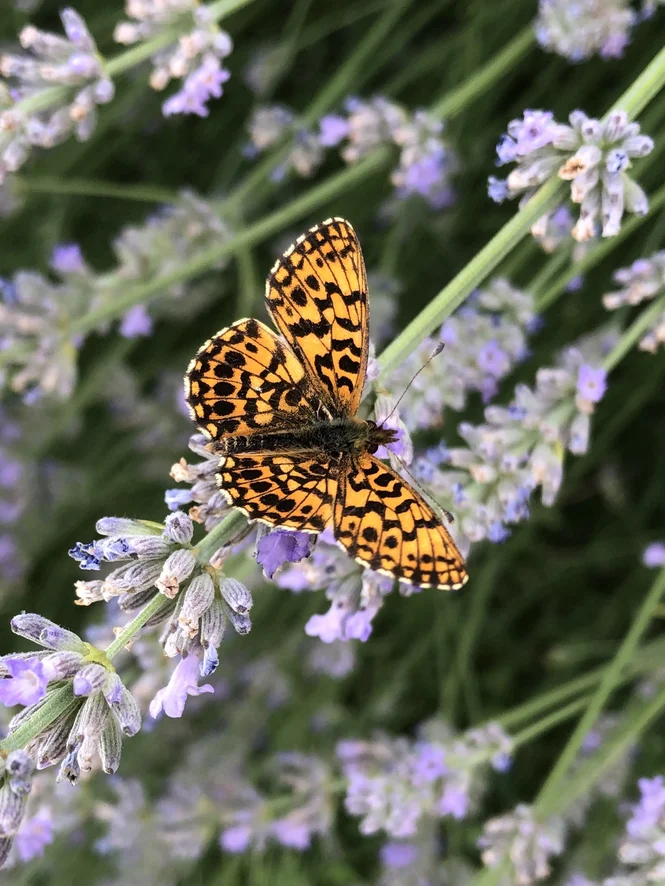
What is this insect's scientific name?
Boloria dia
